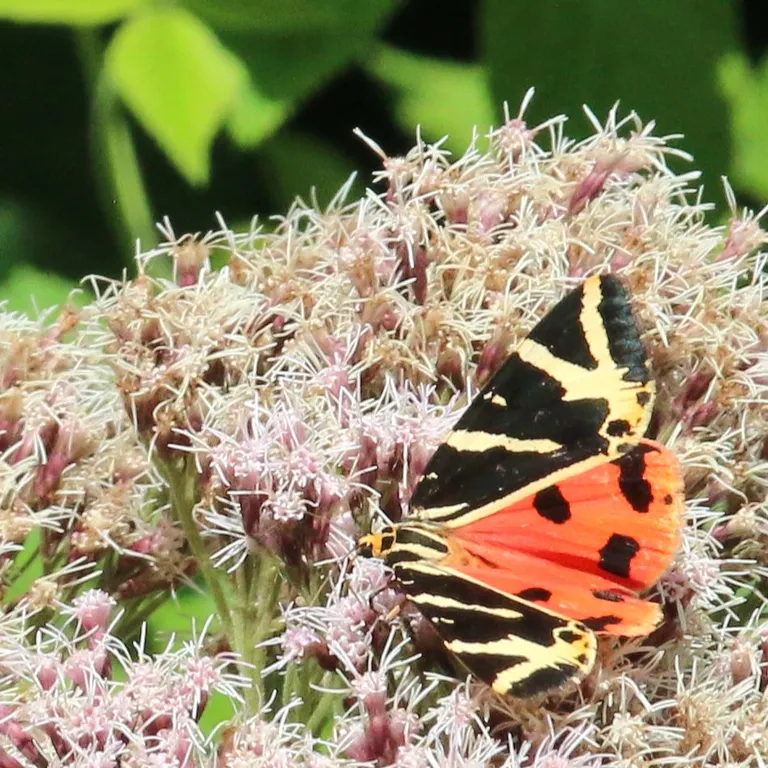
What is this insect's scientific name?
Euplagia quadripunctaria
